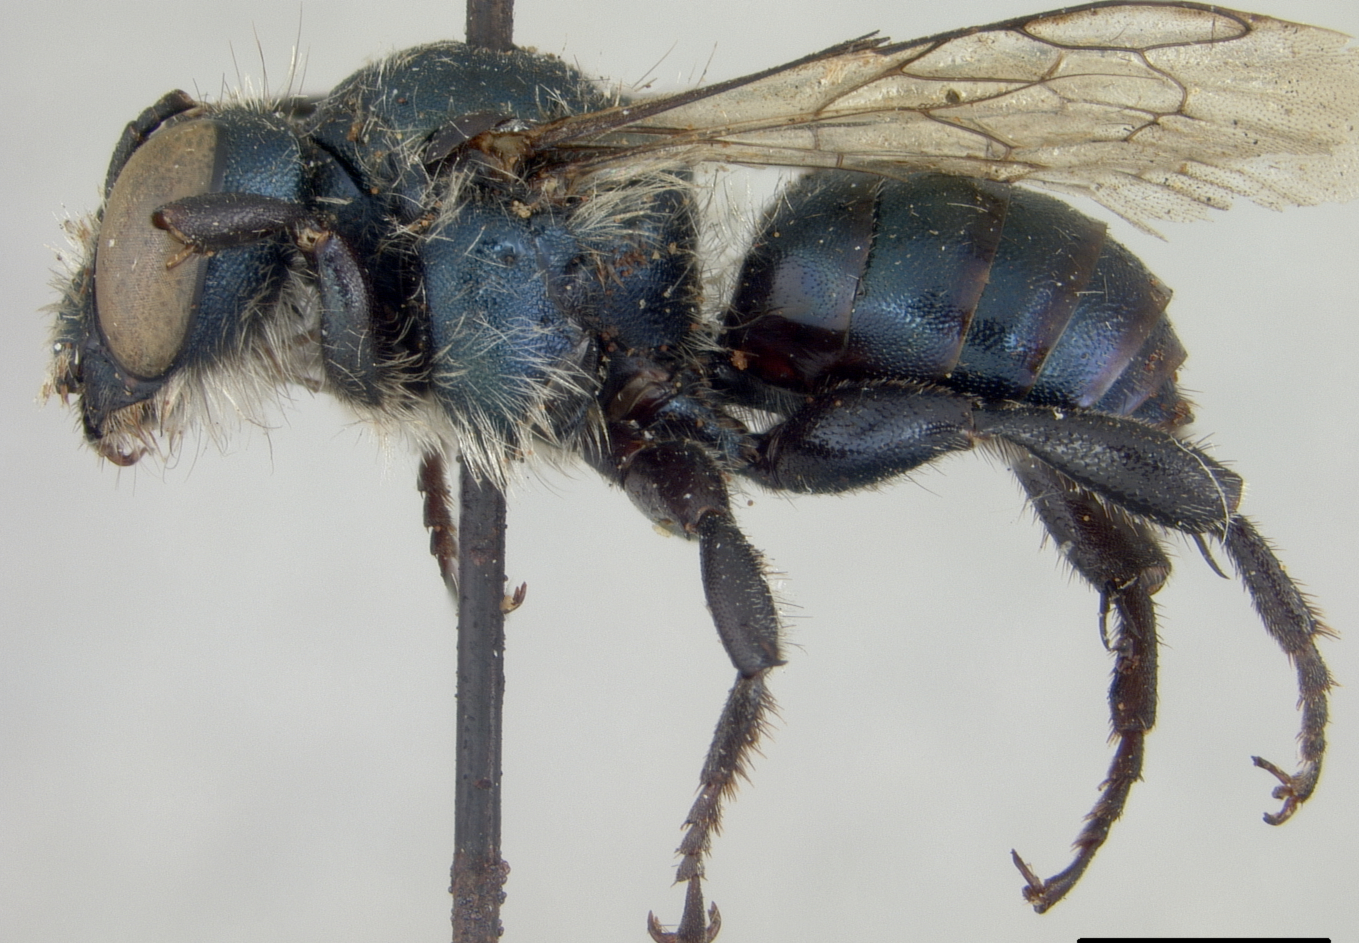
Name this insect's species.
Osmia bridwelli
